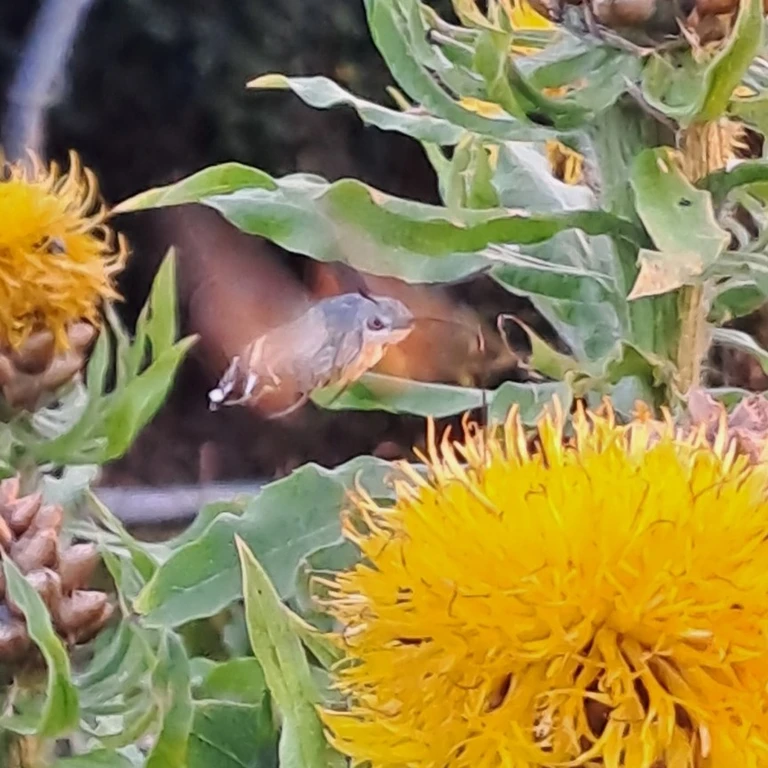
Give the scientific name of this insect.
Macroglossum stellatarum
